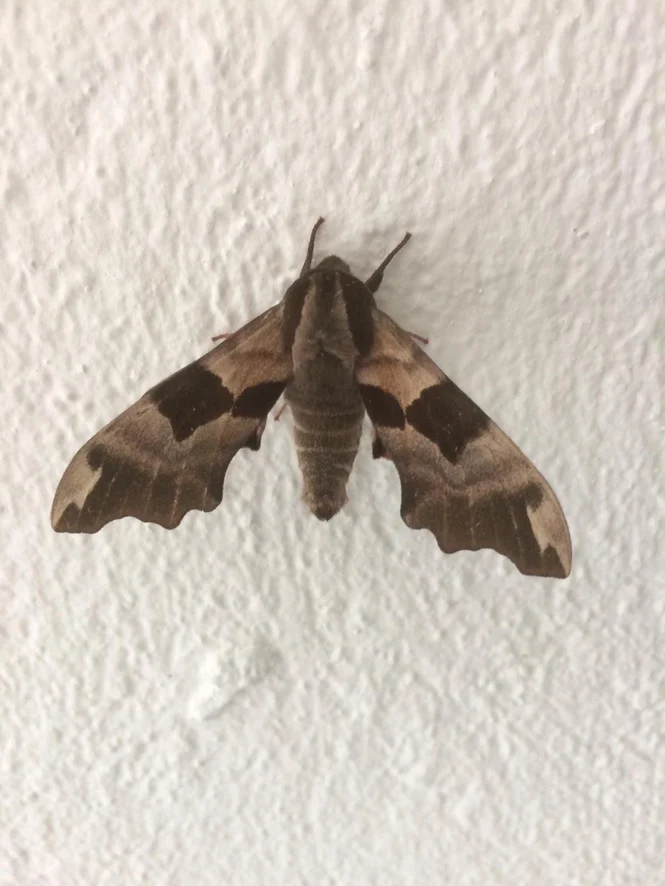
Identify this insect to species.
Mimas tiliae
